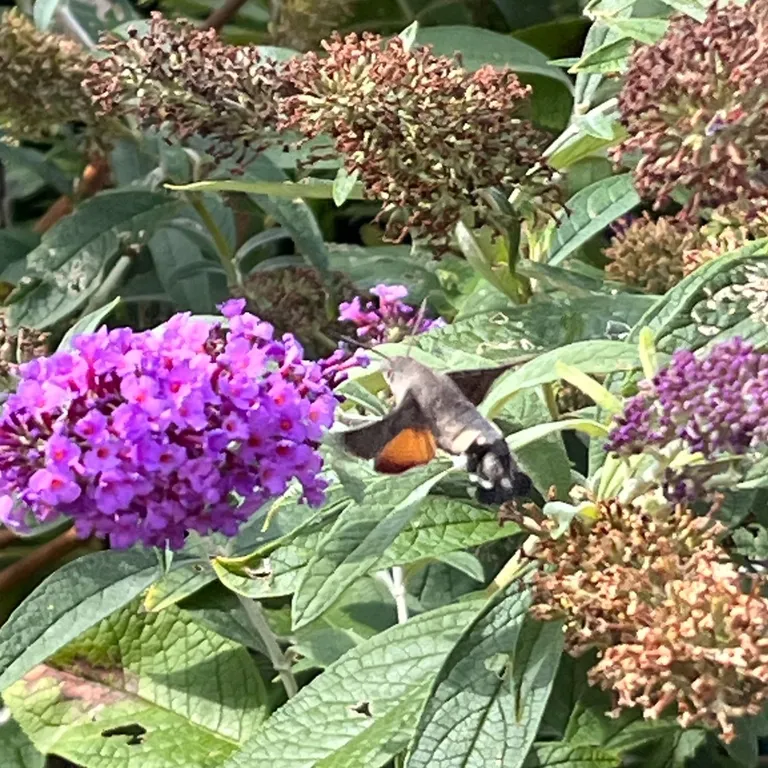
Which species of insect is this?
Macroglossum stellatarum
